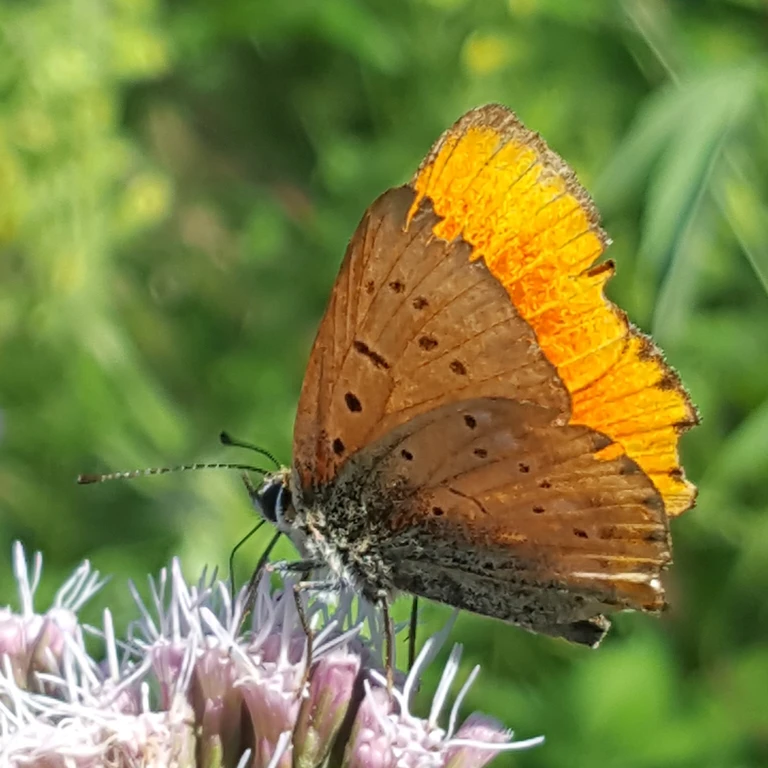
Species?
Lycaena virgaureae
